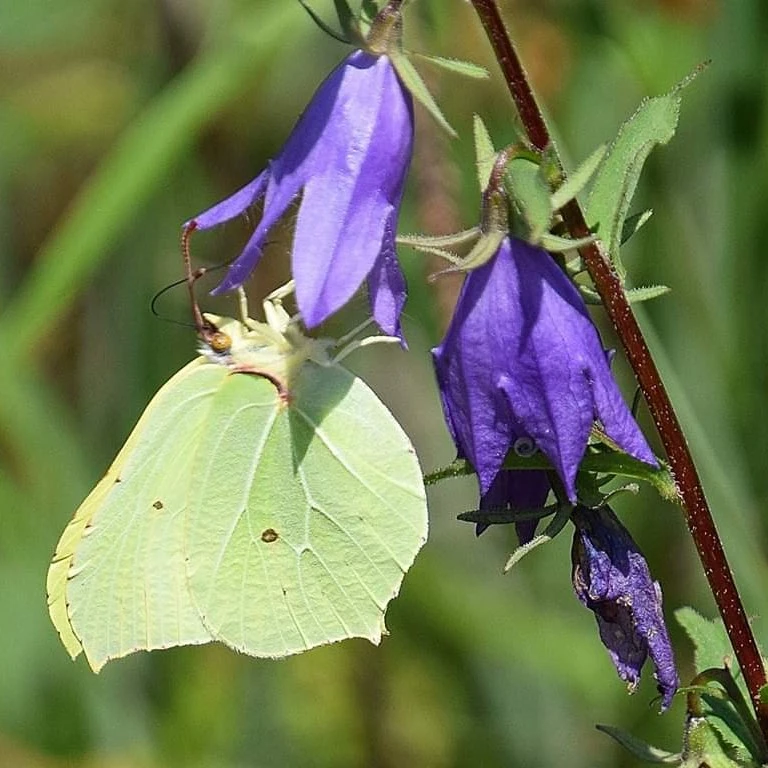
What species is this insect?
Gonepteryx rhamni
